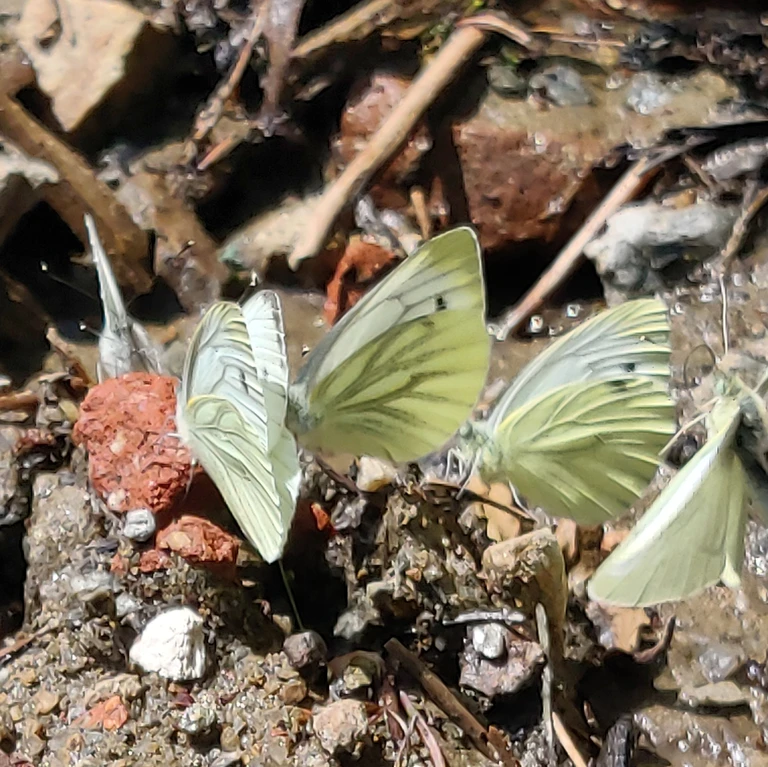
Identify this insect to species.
Pieris napi
